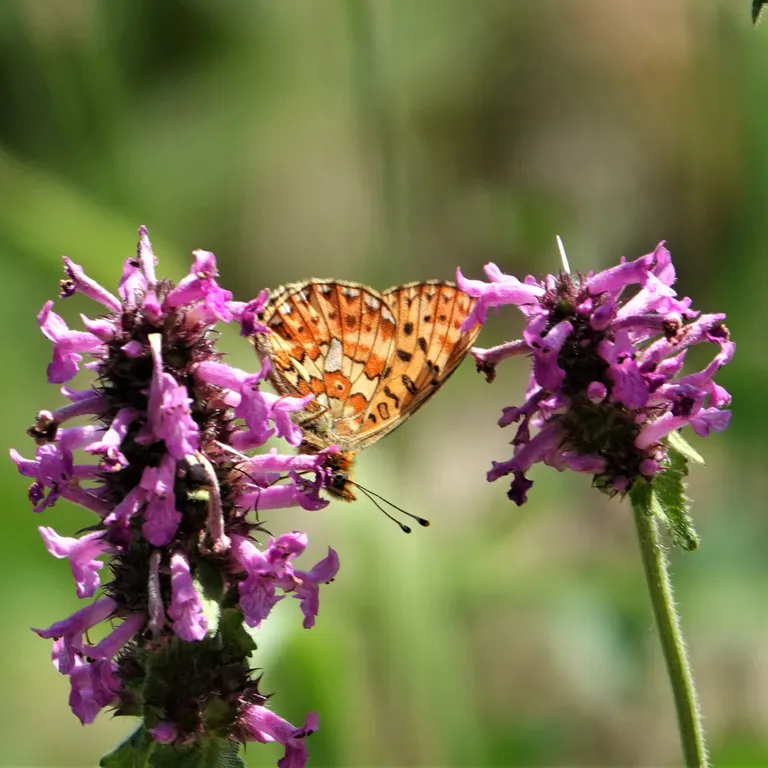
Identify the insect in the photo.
Boloria euphrosyne (also Clossiana euphrosyne)
